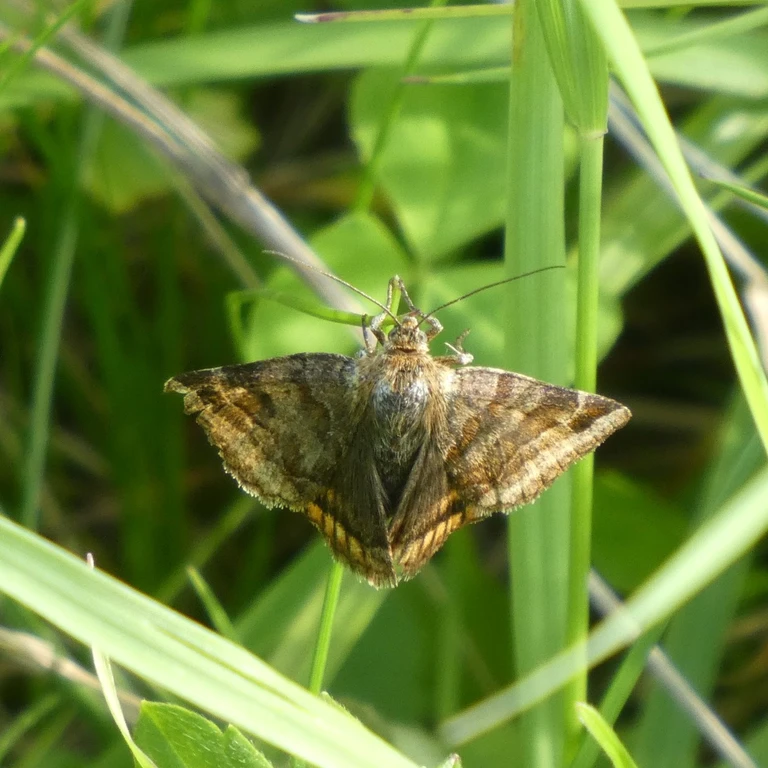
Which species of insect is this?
Euclidia glyphica
